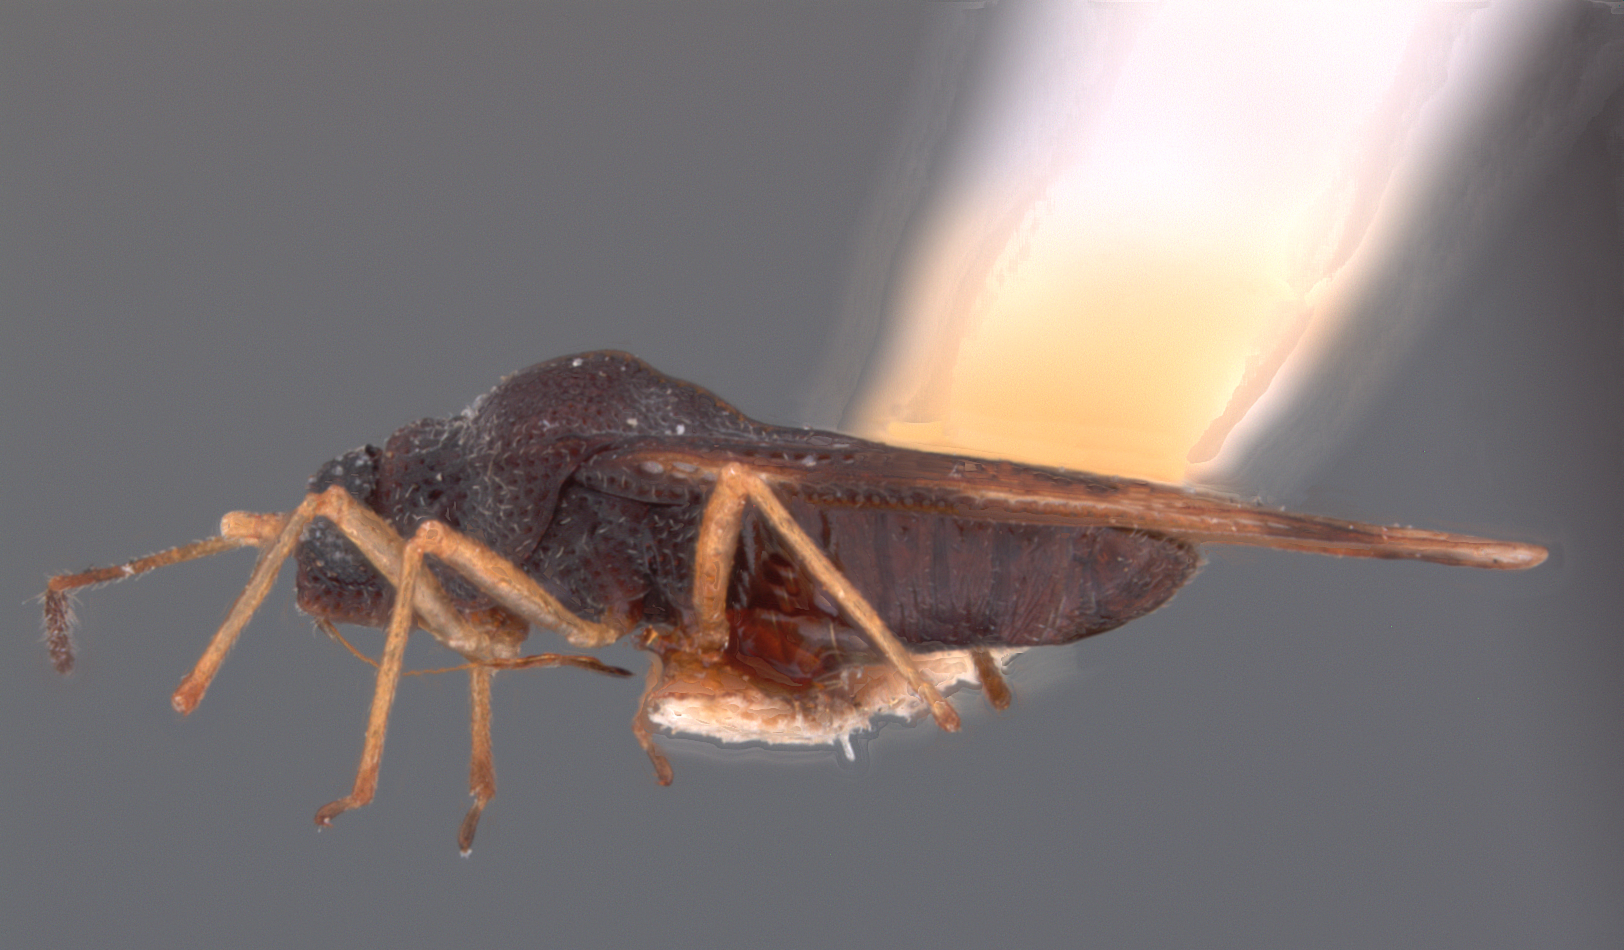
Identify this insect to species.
Eteoneus peroronus
